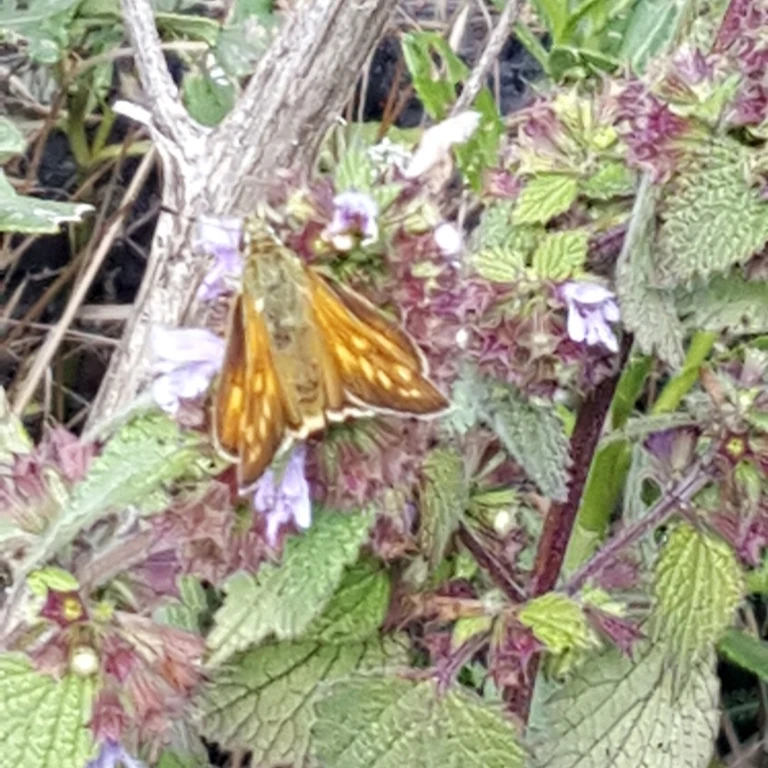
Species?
Ochlodes sylvanus (also Ochlodes venata)
